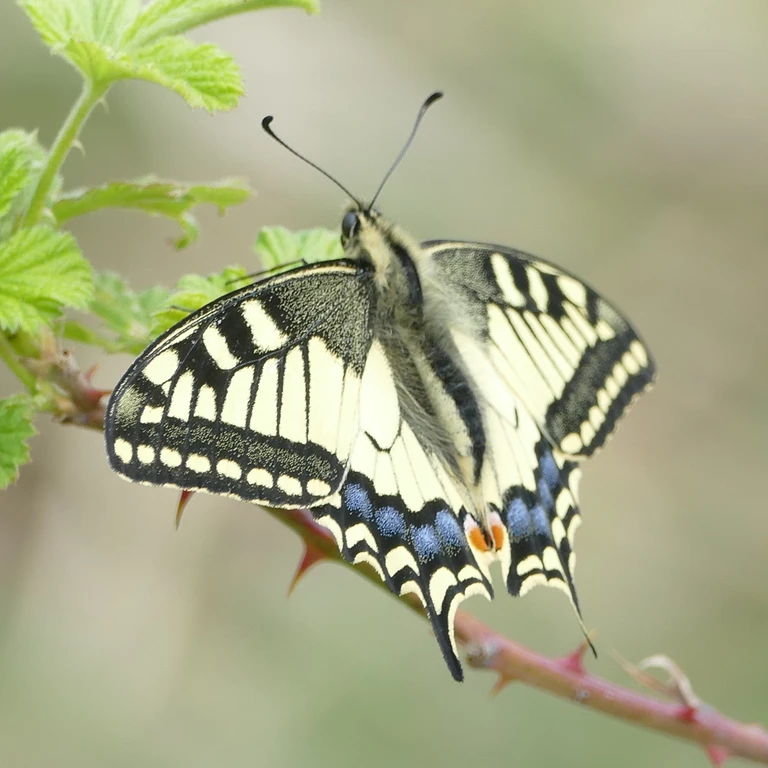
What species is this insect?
Papilio machaon
